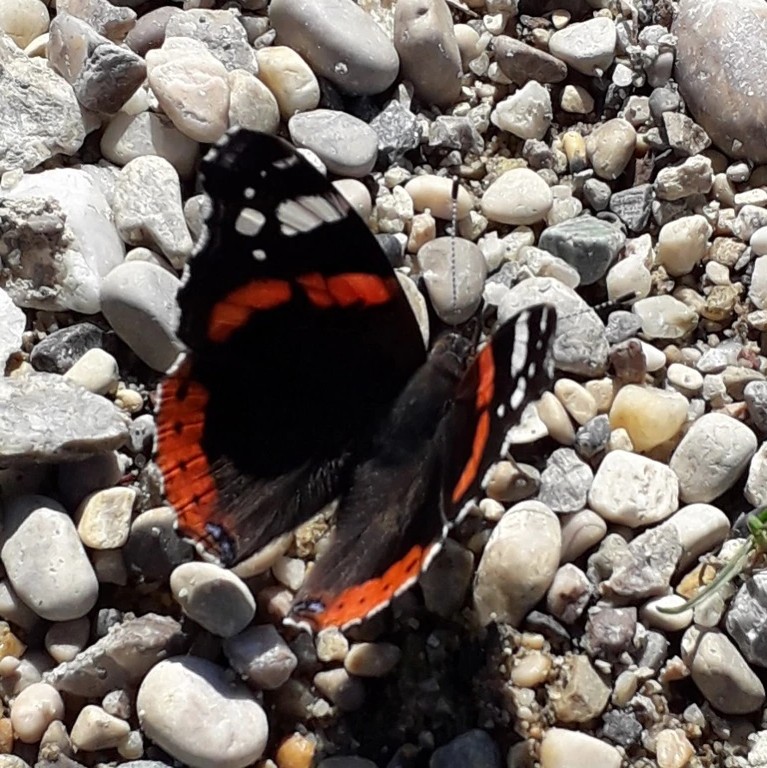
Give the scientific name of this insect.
Vanessa atalanta
